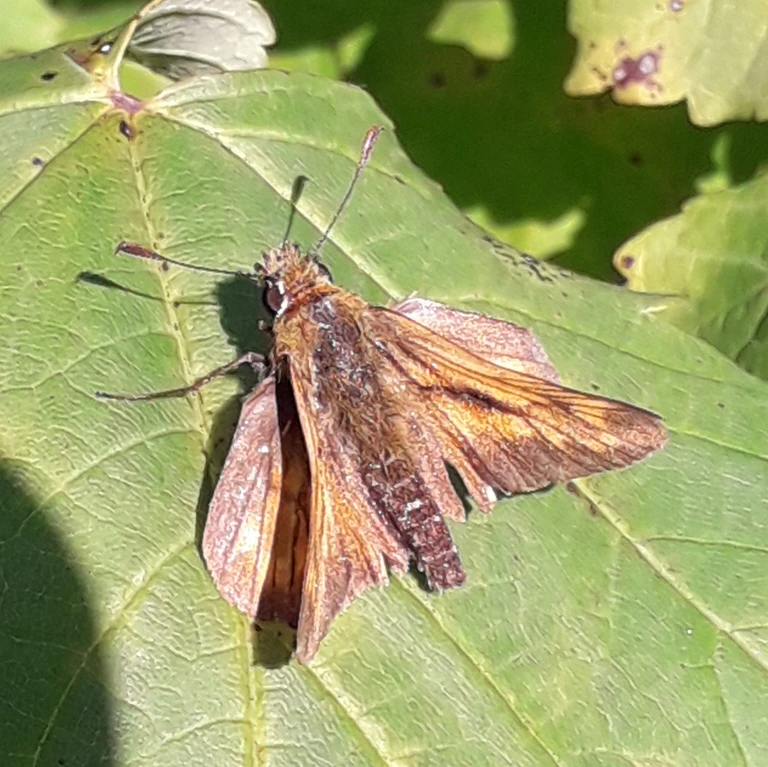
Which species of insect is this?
Ochlodes sylvanus (also Ochlodes venata)
